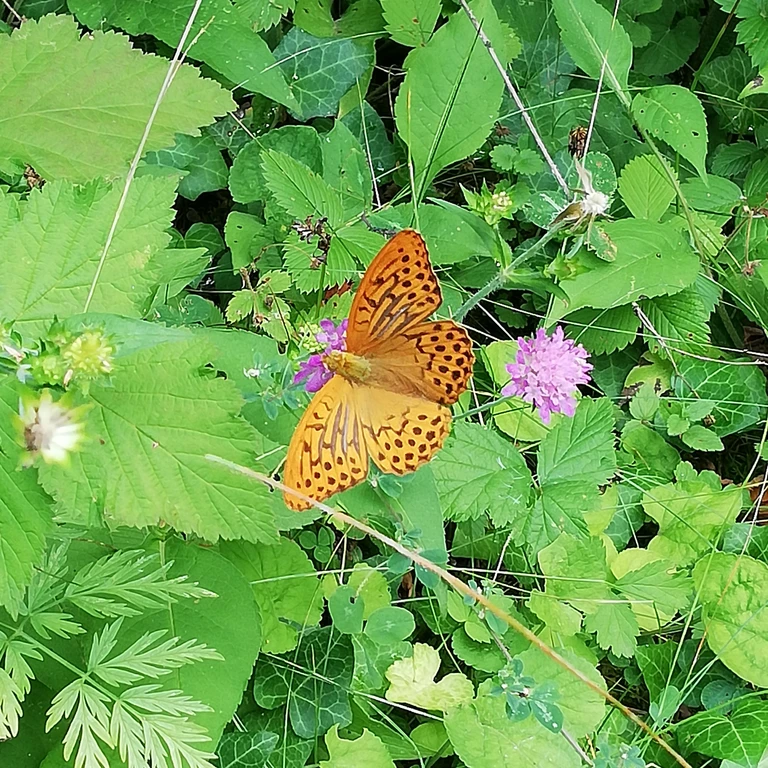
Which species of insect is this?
Argynnis paphia
